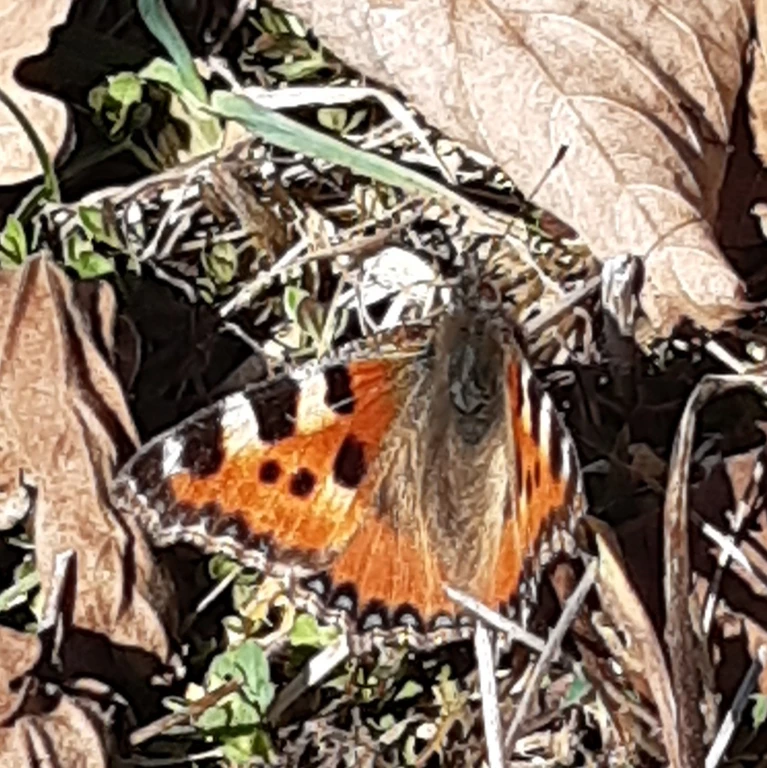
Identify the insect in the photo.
Aglais urticae
